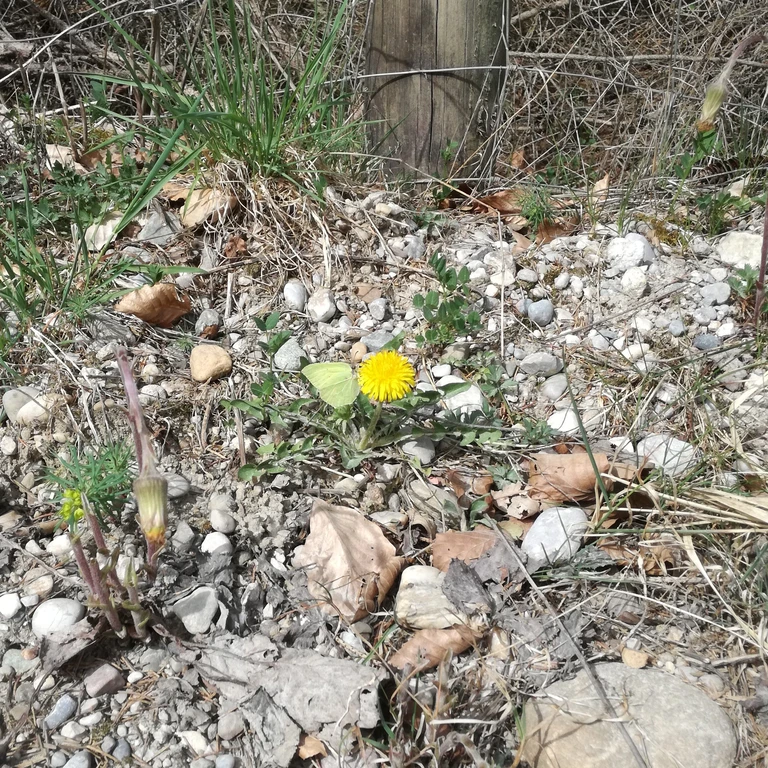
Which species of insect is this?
Gonepteryx rhamni
